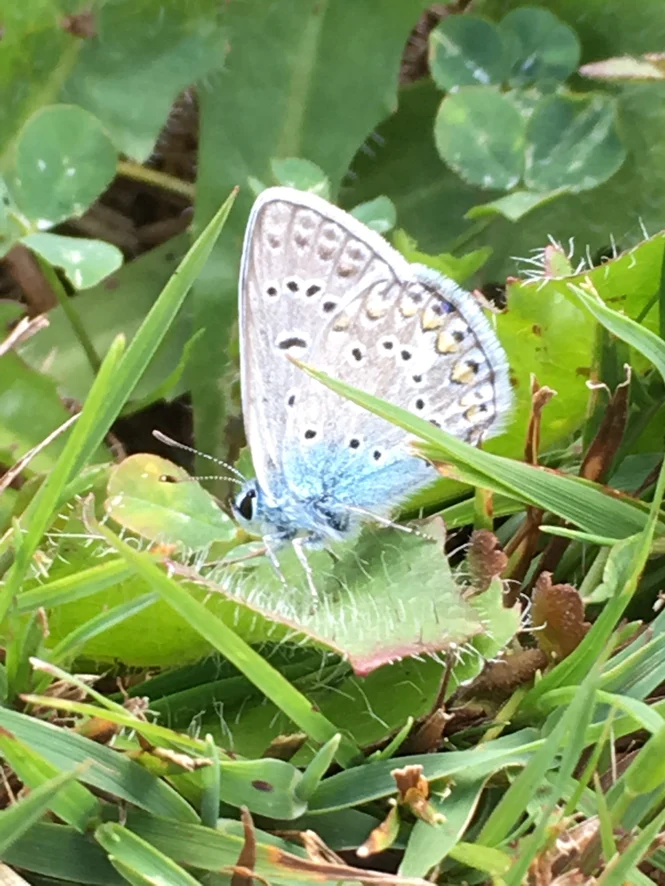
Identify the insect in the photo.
Polyommatus icarus
